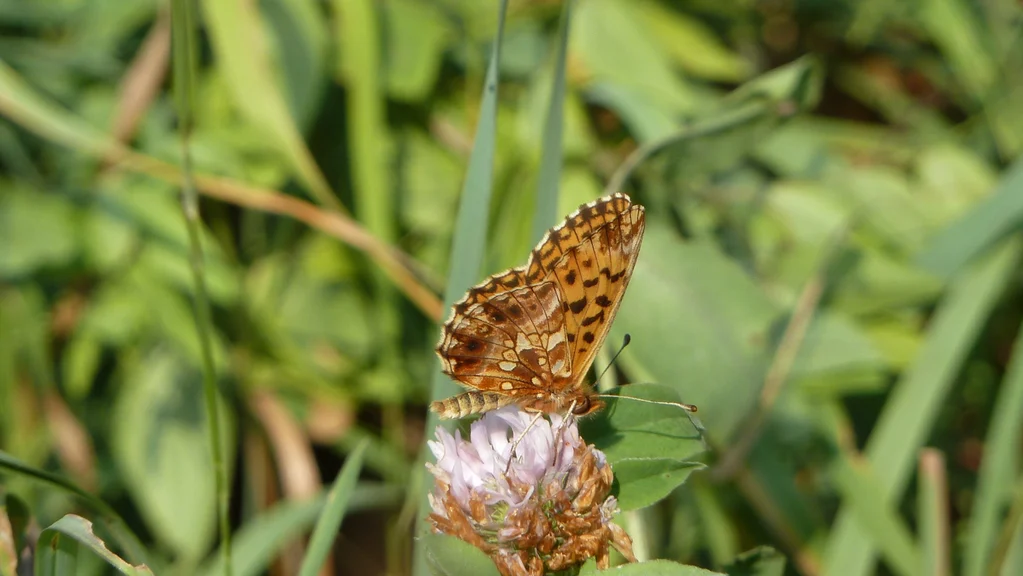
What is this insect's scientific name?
Boloria dia
